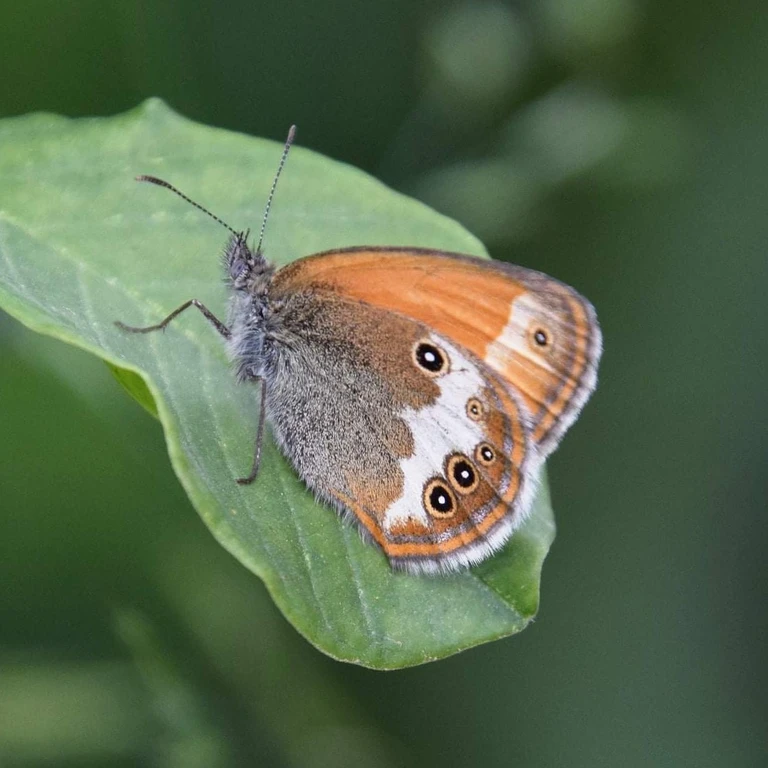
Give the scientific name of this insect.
Coenonympha arcania
